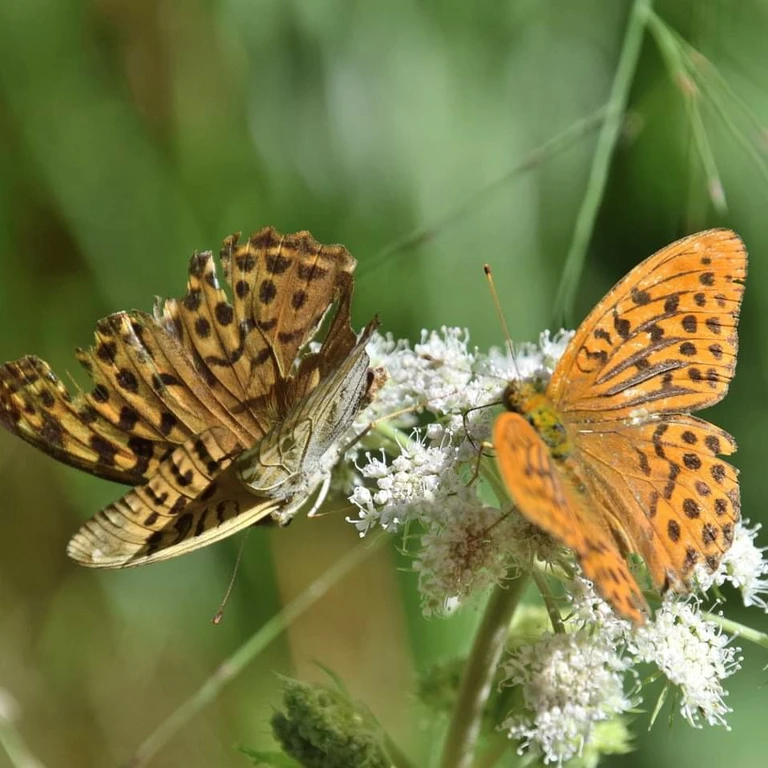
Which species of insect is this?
Argynnis paphia
